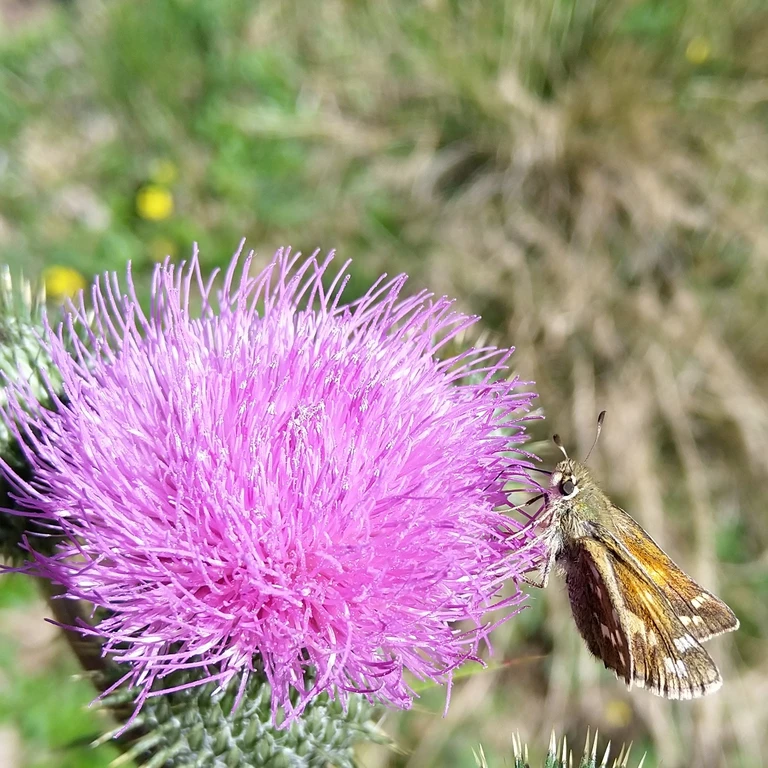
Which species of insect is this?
Hesperia comma
